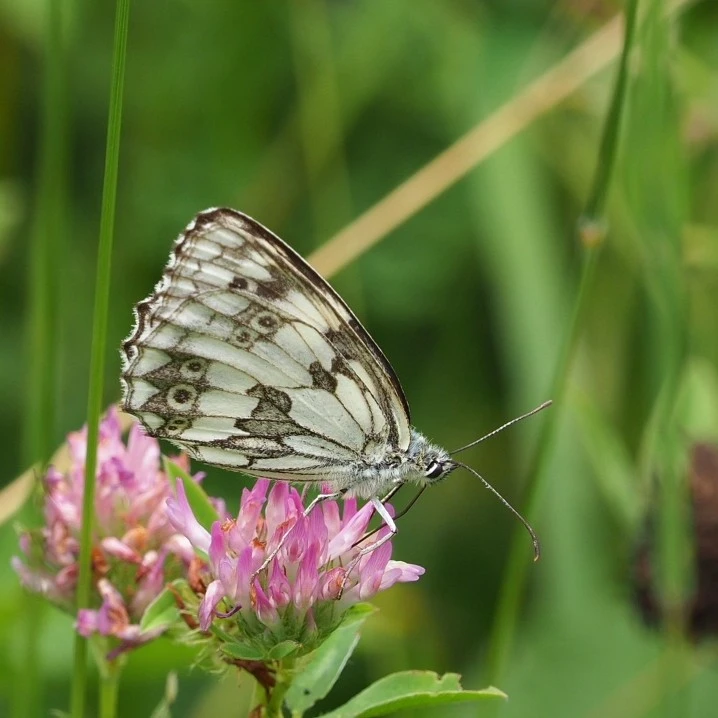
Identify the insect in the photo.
Melanargia galathea
